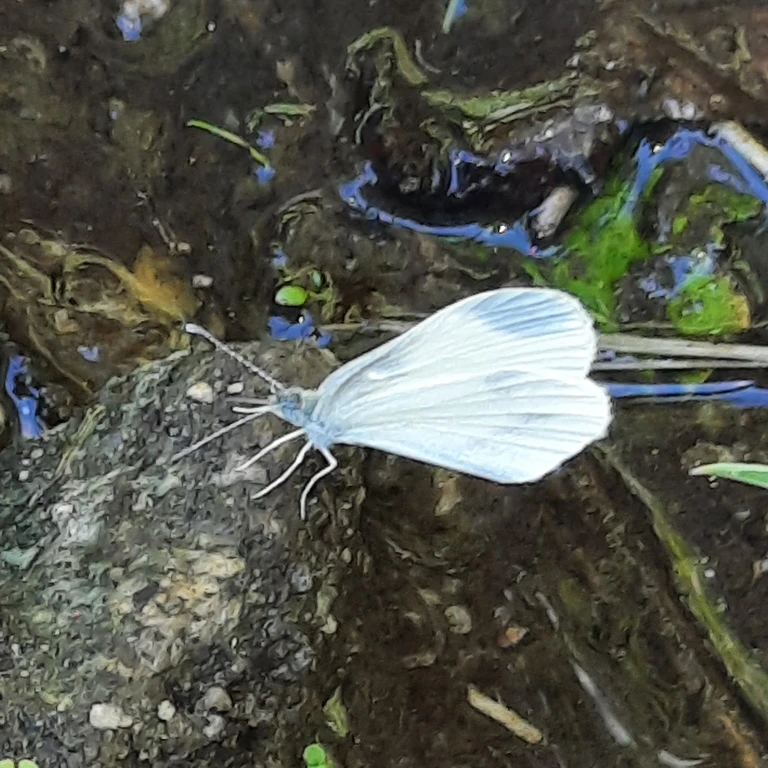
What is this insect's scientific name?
Leptidea sinapis/juvernica
